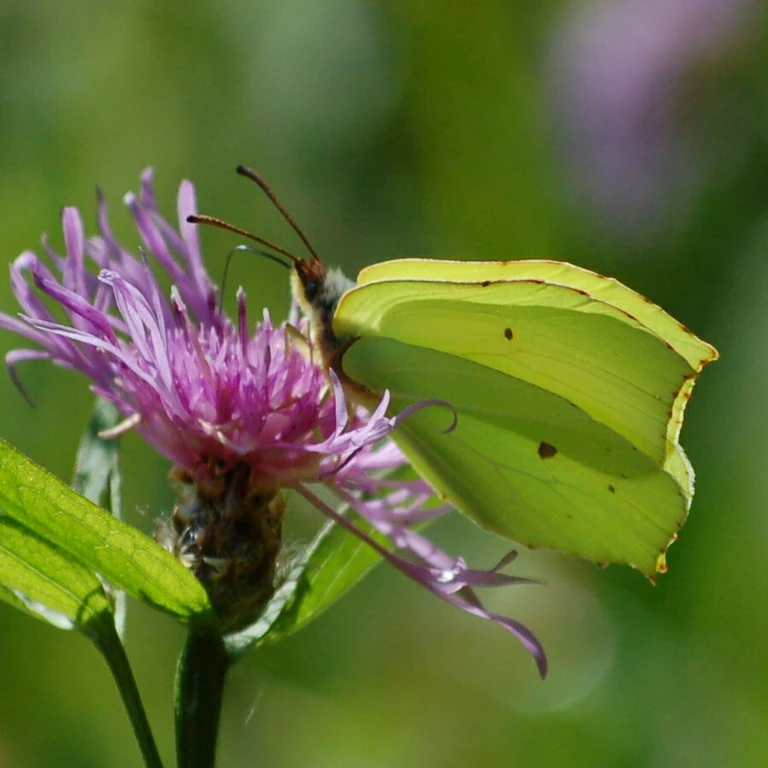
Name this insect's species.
Gonepteryx rhamni
